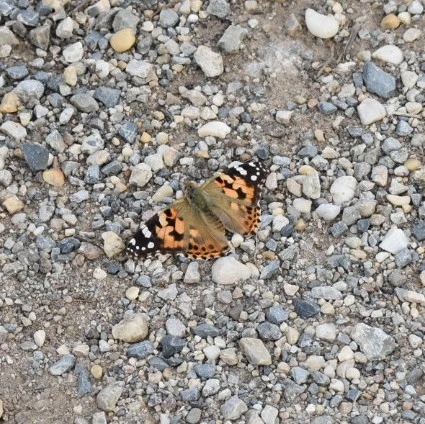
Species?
Vanessa cardui
